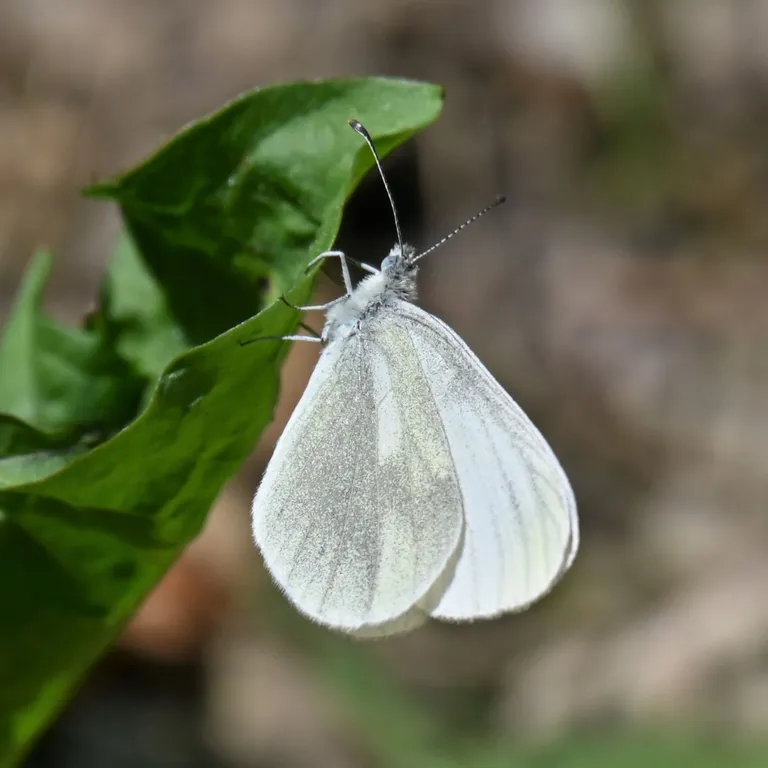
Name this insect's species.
Leptidea sinapis/juvernica
